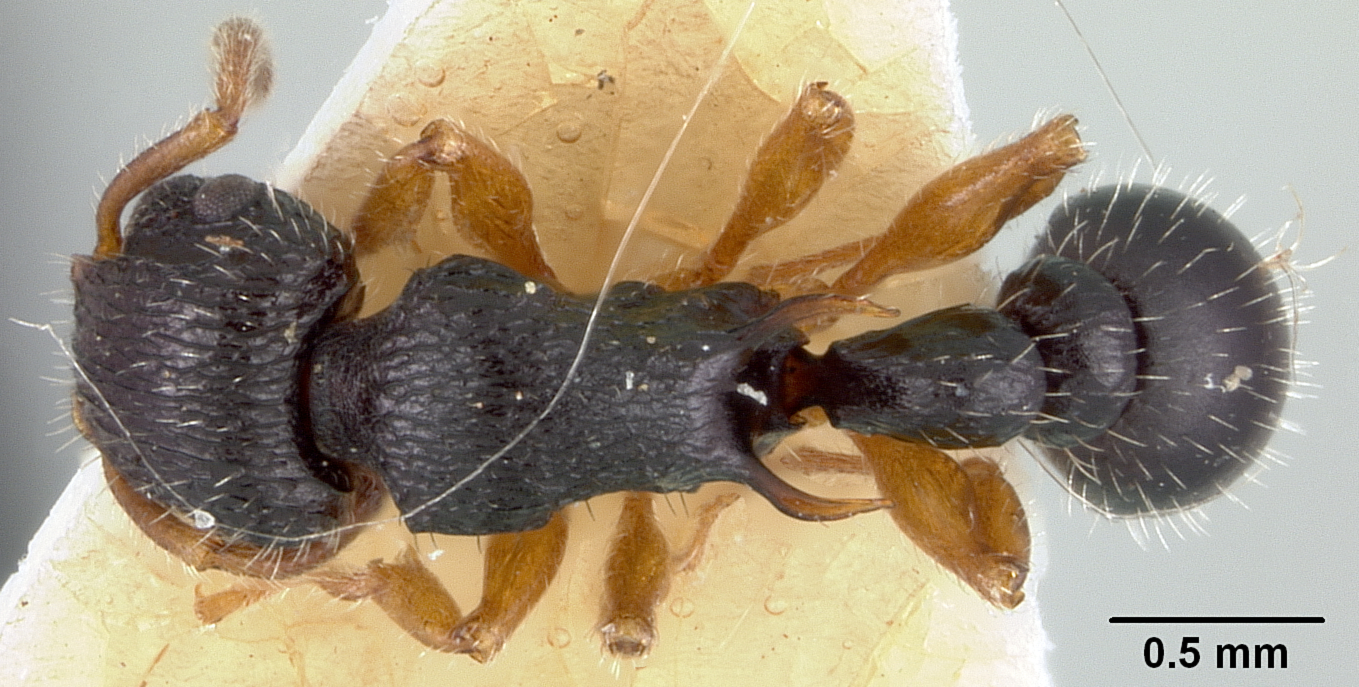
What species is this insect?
Romblonella yapensis
